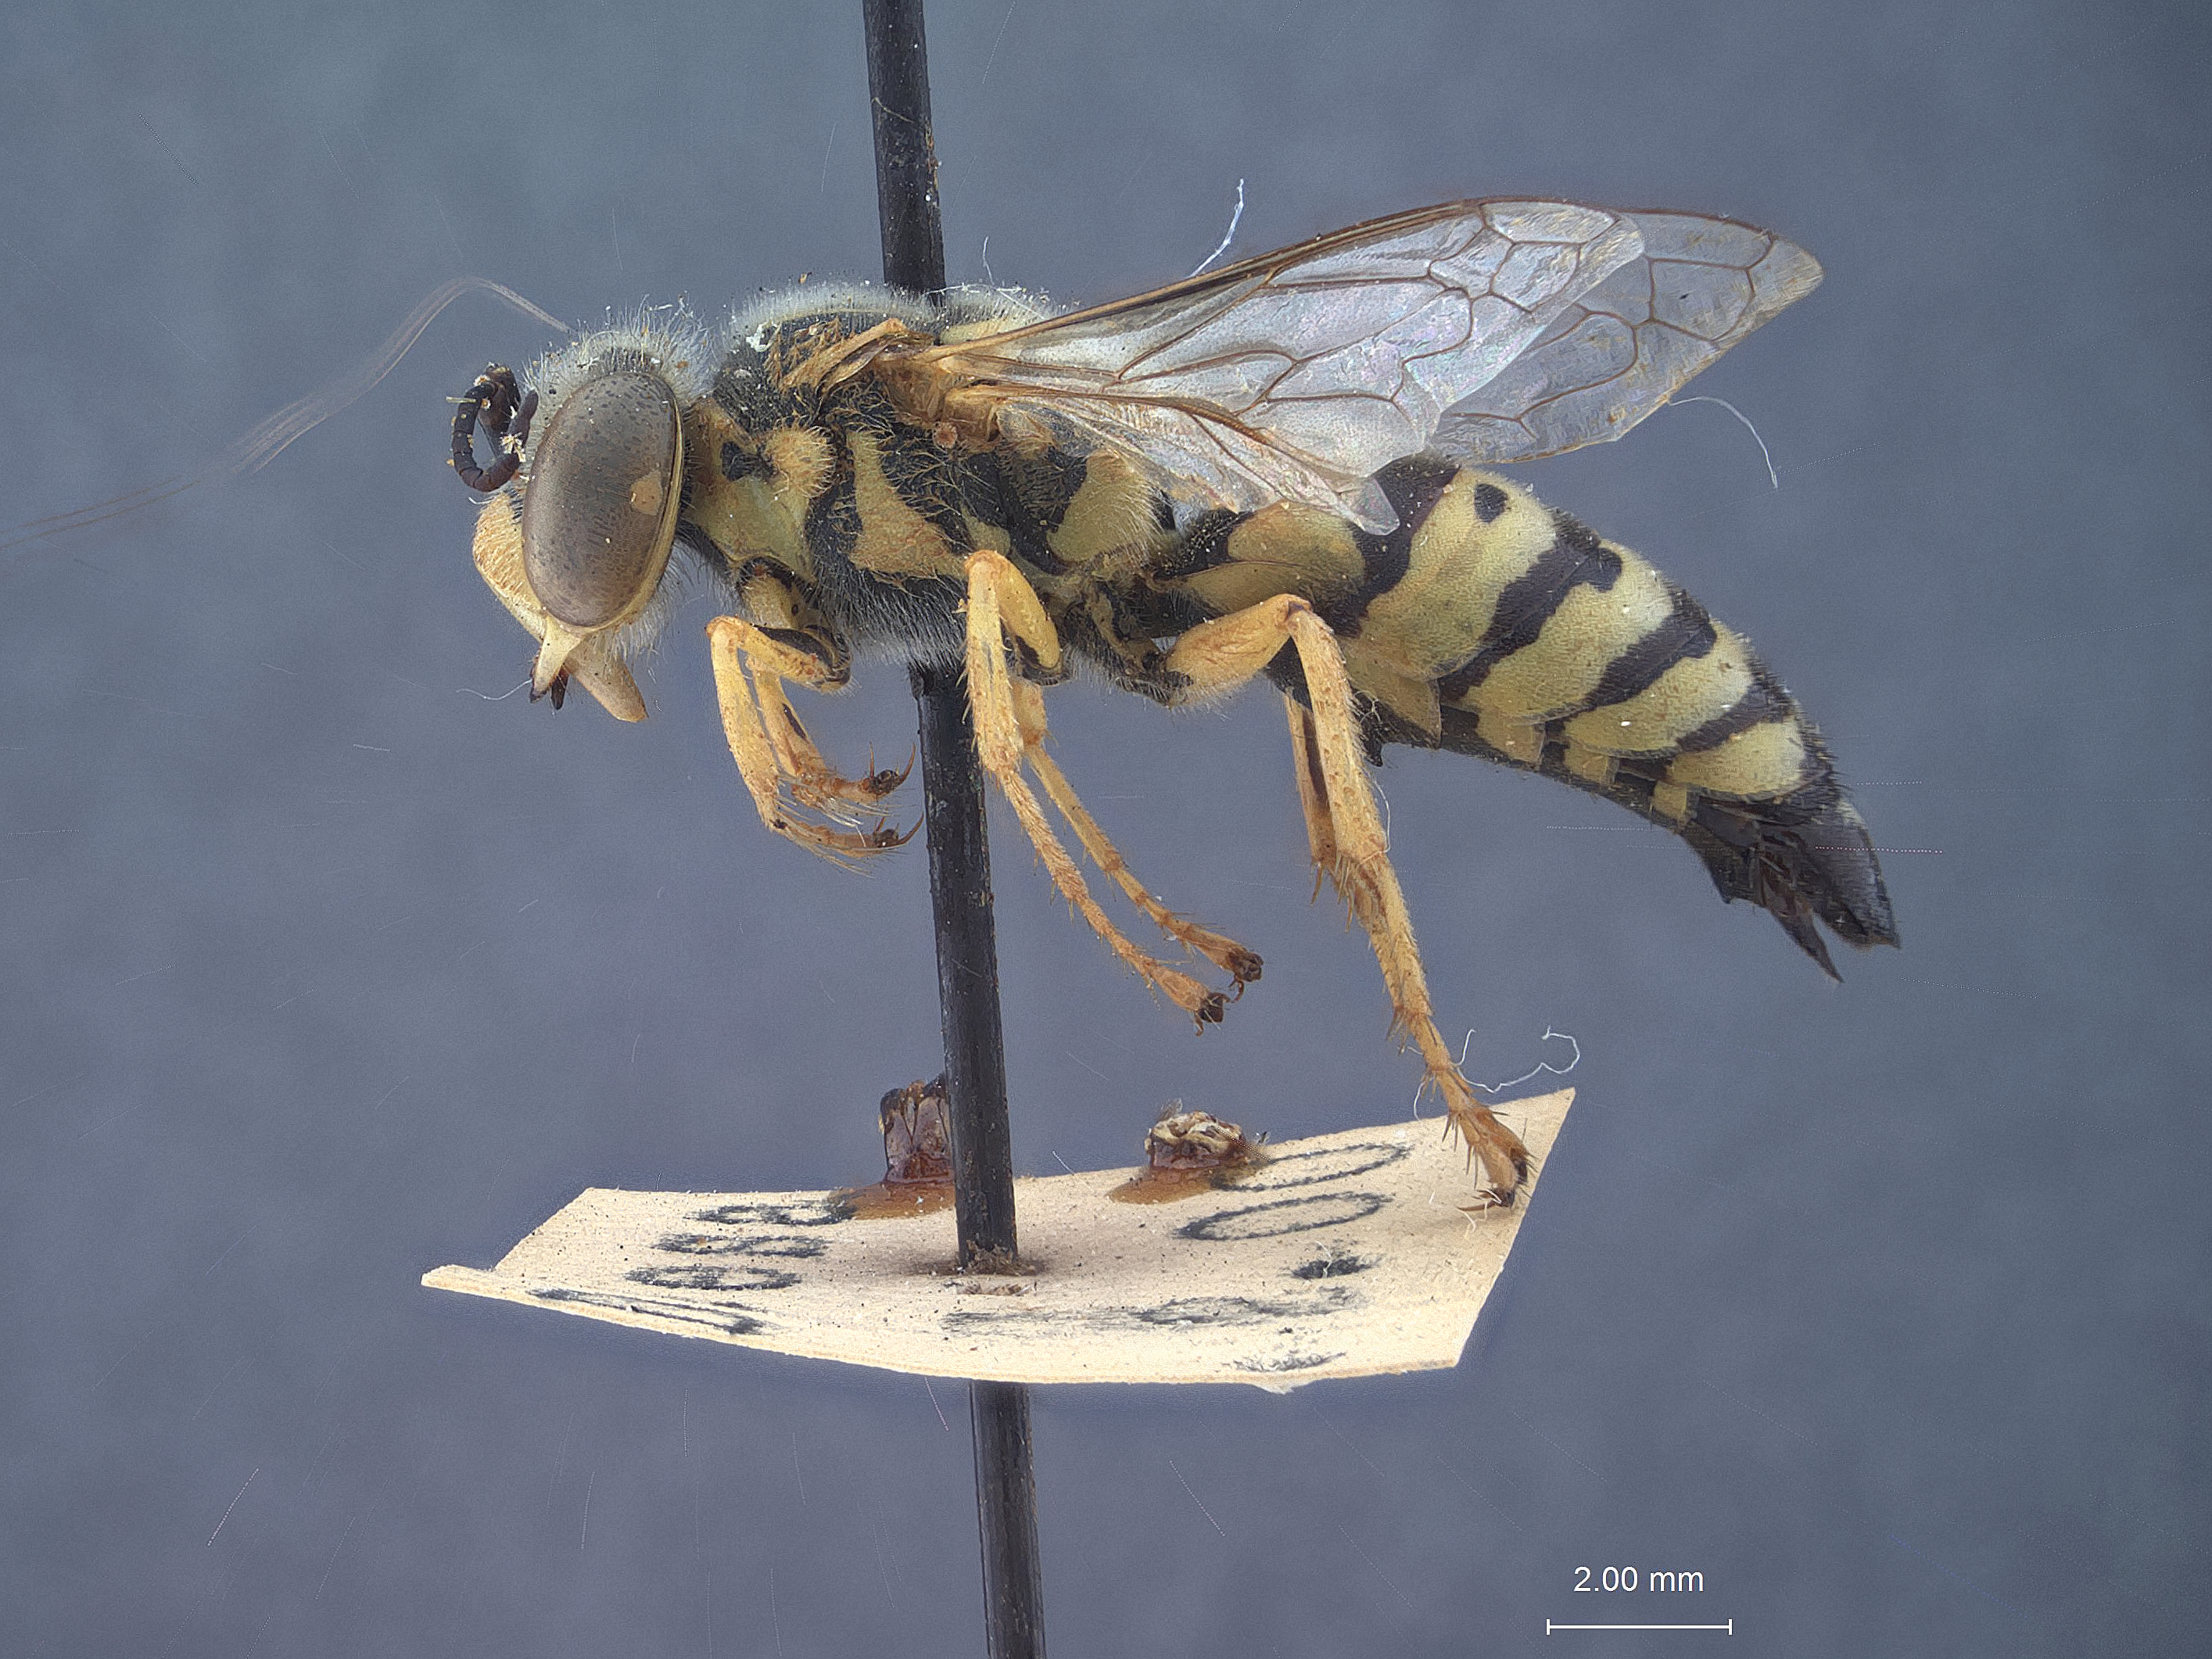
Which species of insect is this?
Bembix nigrocornuta
